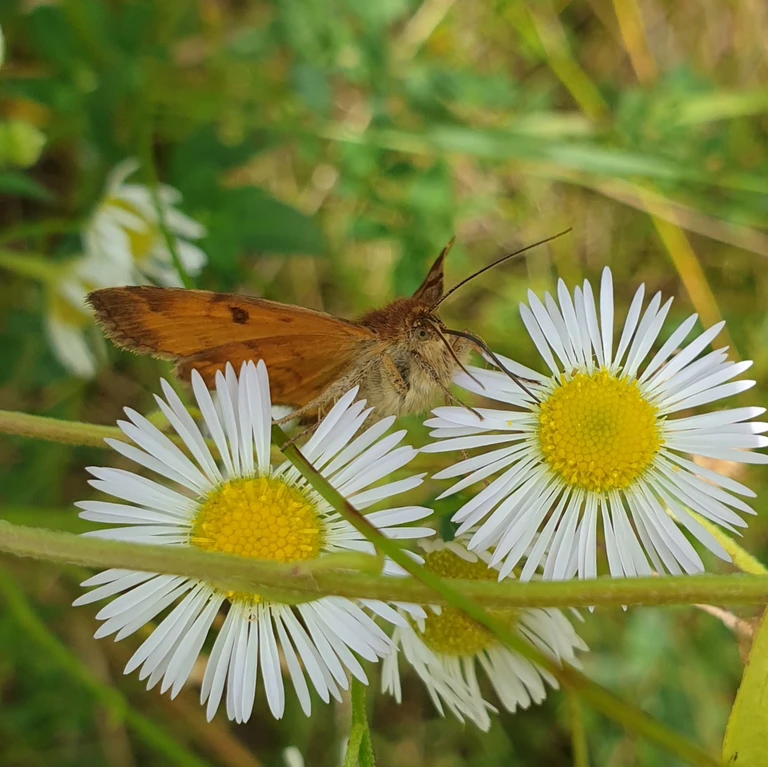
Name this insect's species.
Euclidia glyphica
